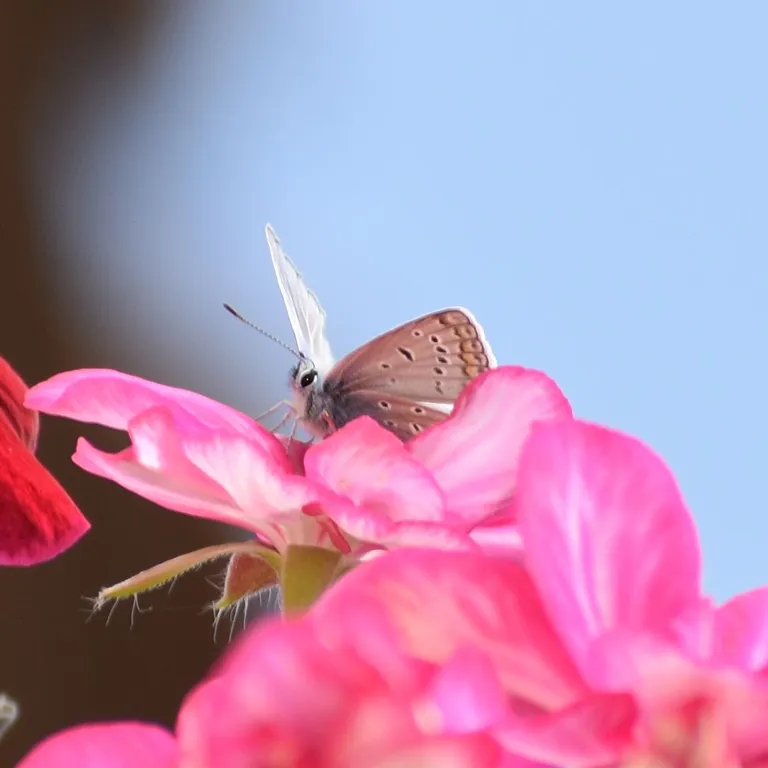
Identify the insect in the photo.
Polyommatus icarus
